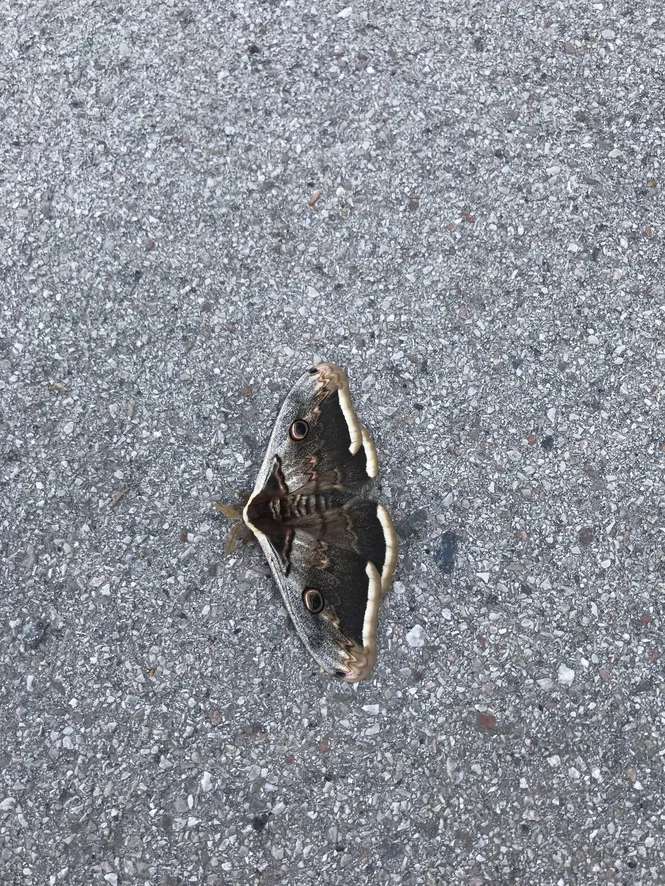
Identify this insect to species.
Saturnia pyri
